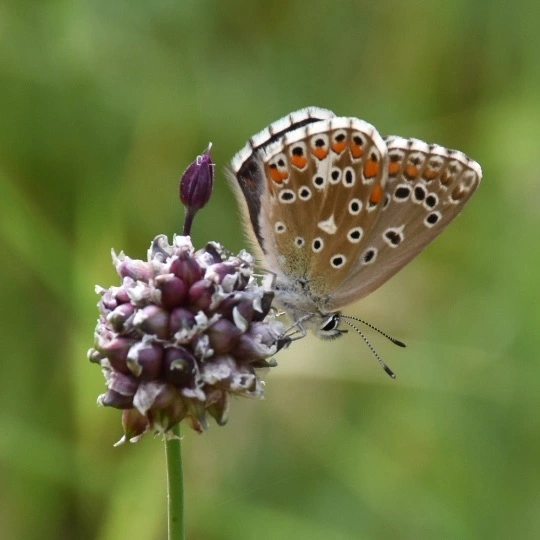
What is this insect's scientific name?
Lysandra bellargus
